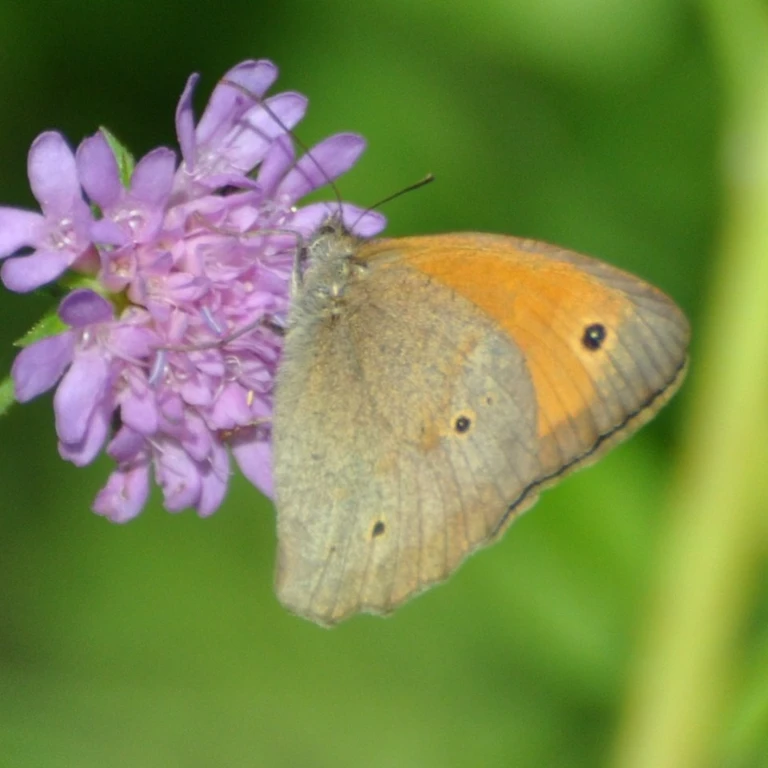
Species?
Maniola jurtina
